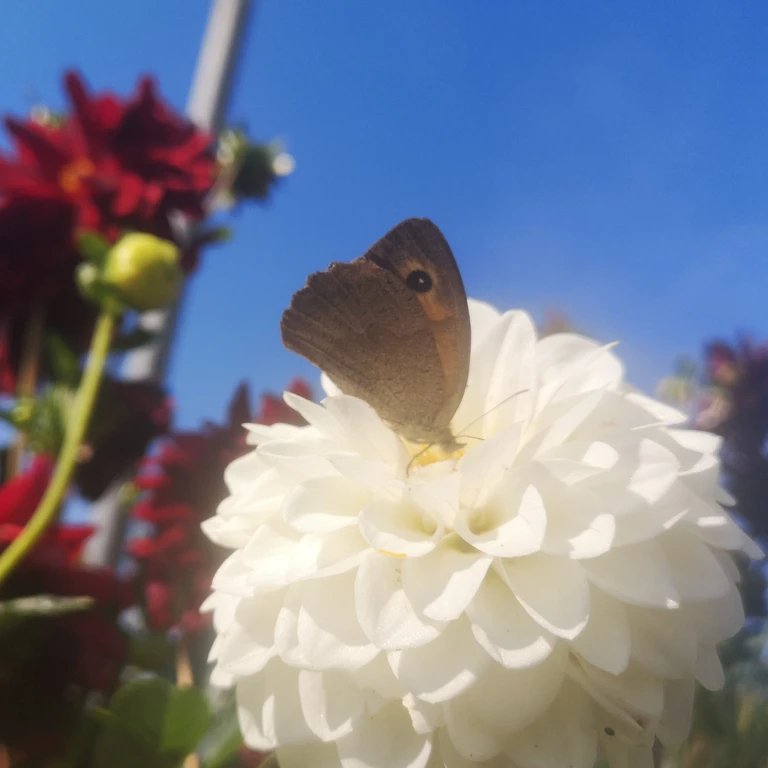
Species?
Maniola jurtina
